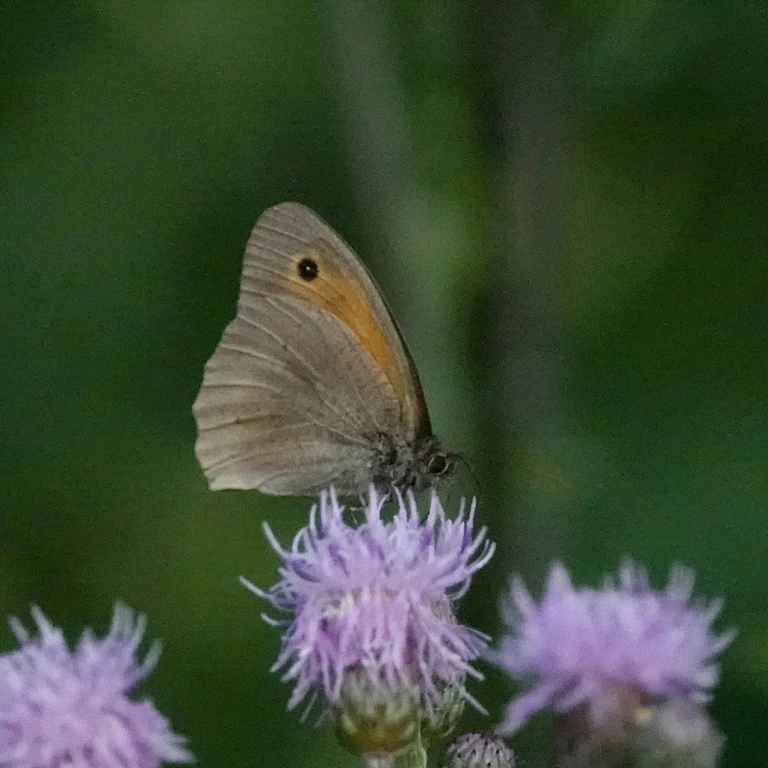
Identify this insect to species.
Maniola jurtina
